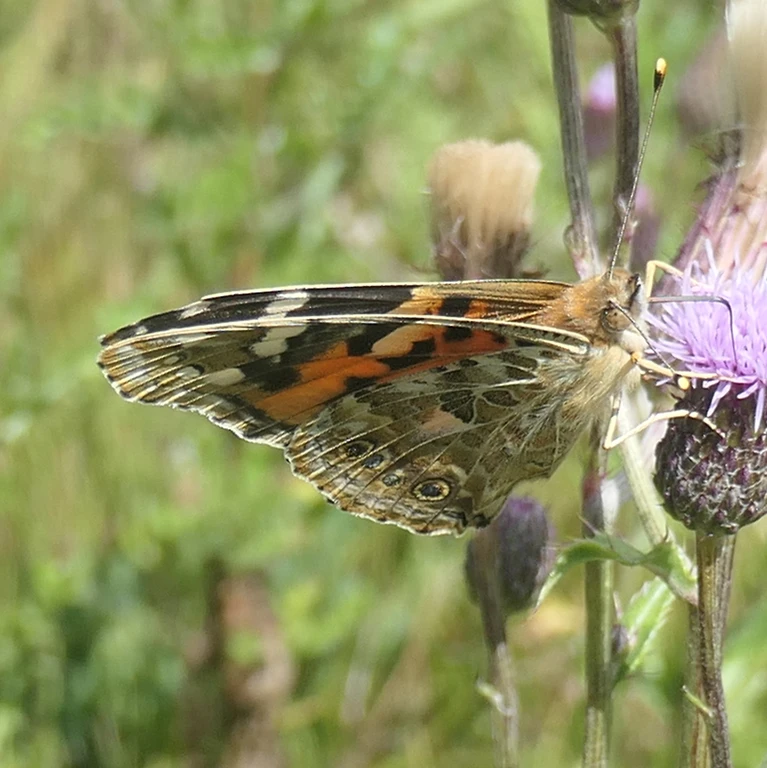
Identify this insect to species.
Vanessa cardui
